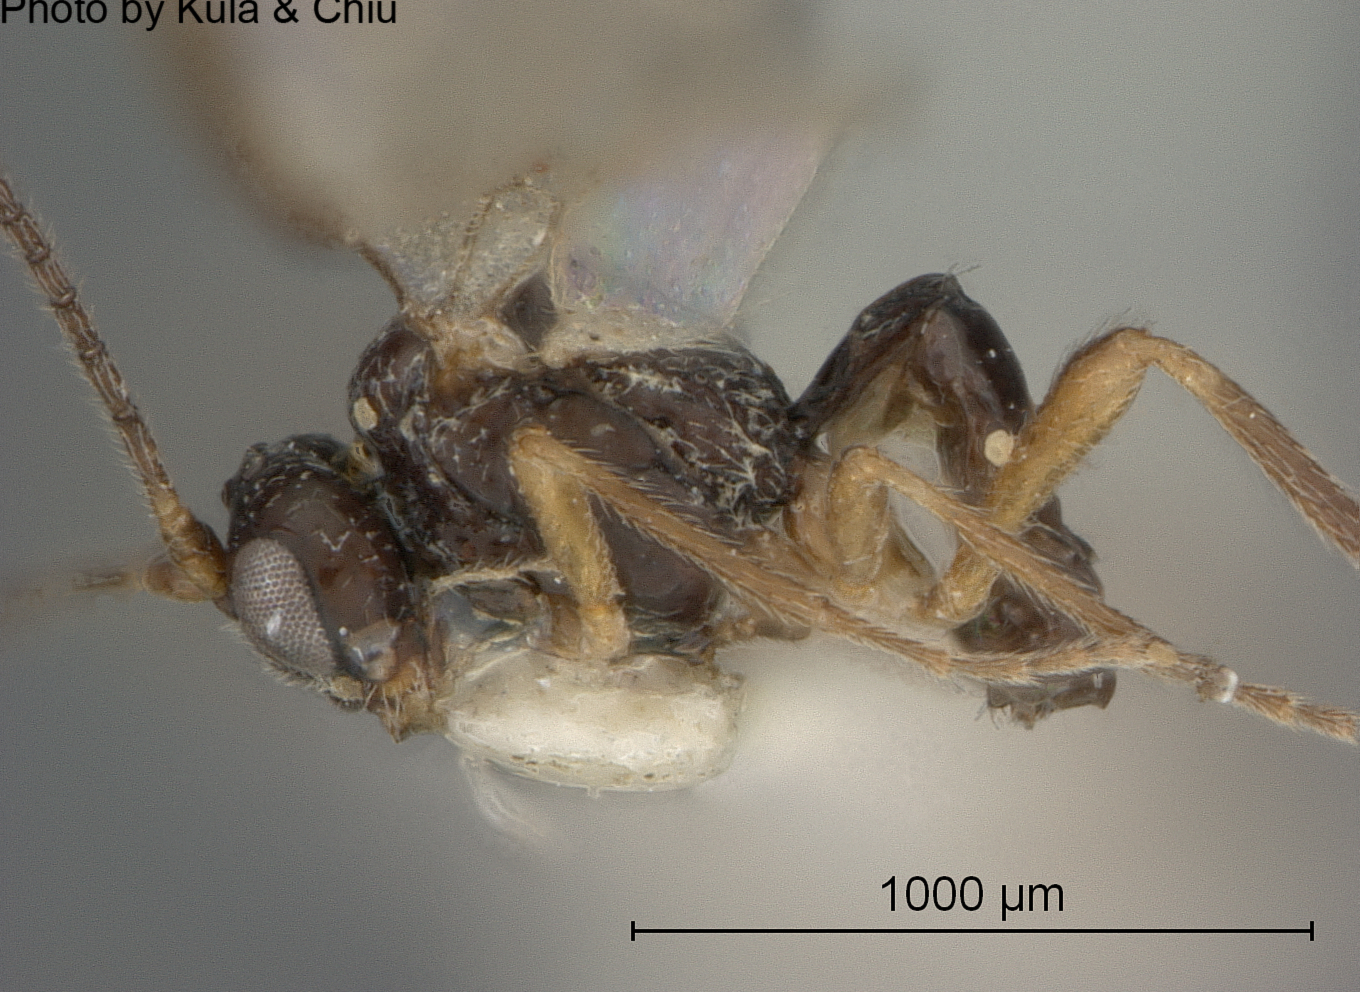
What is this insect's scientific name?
Liposcia dubiosa
